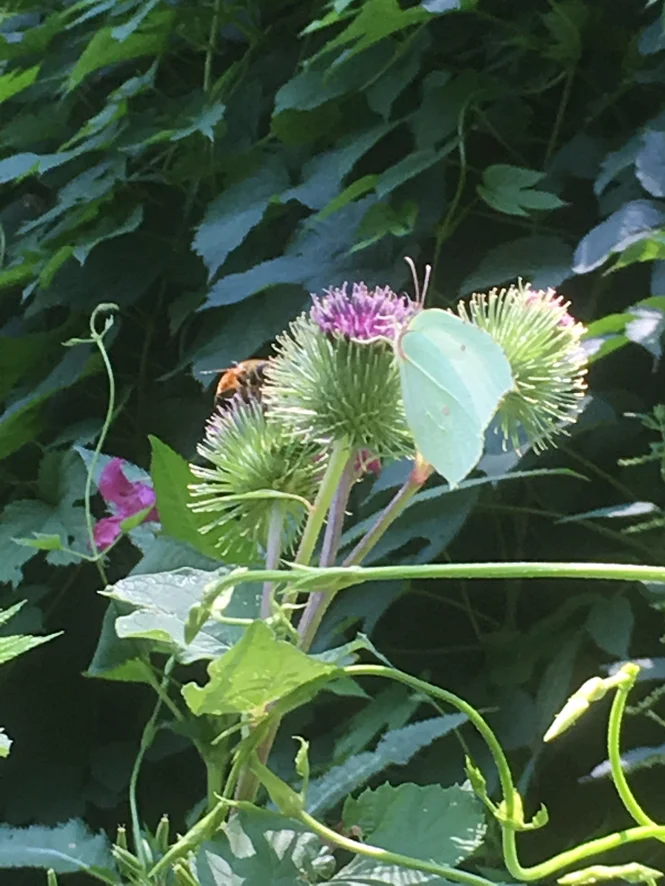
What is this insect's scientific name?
Gonepteryx rhamni
